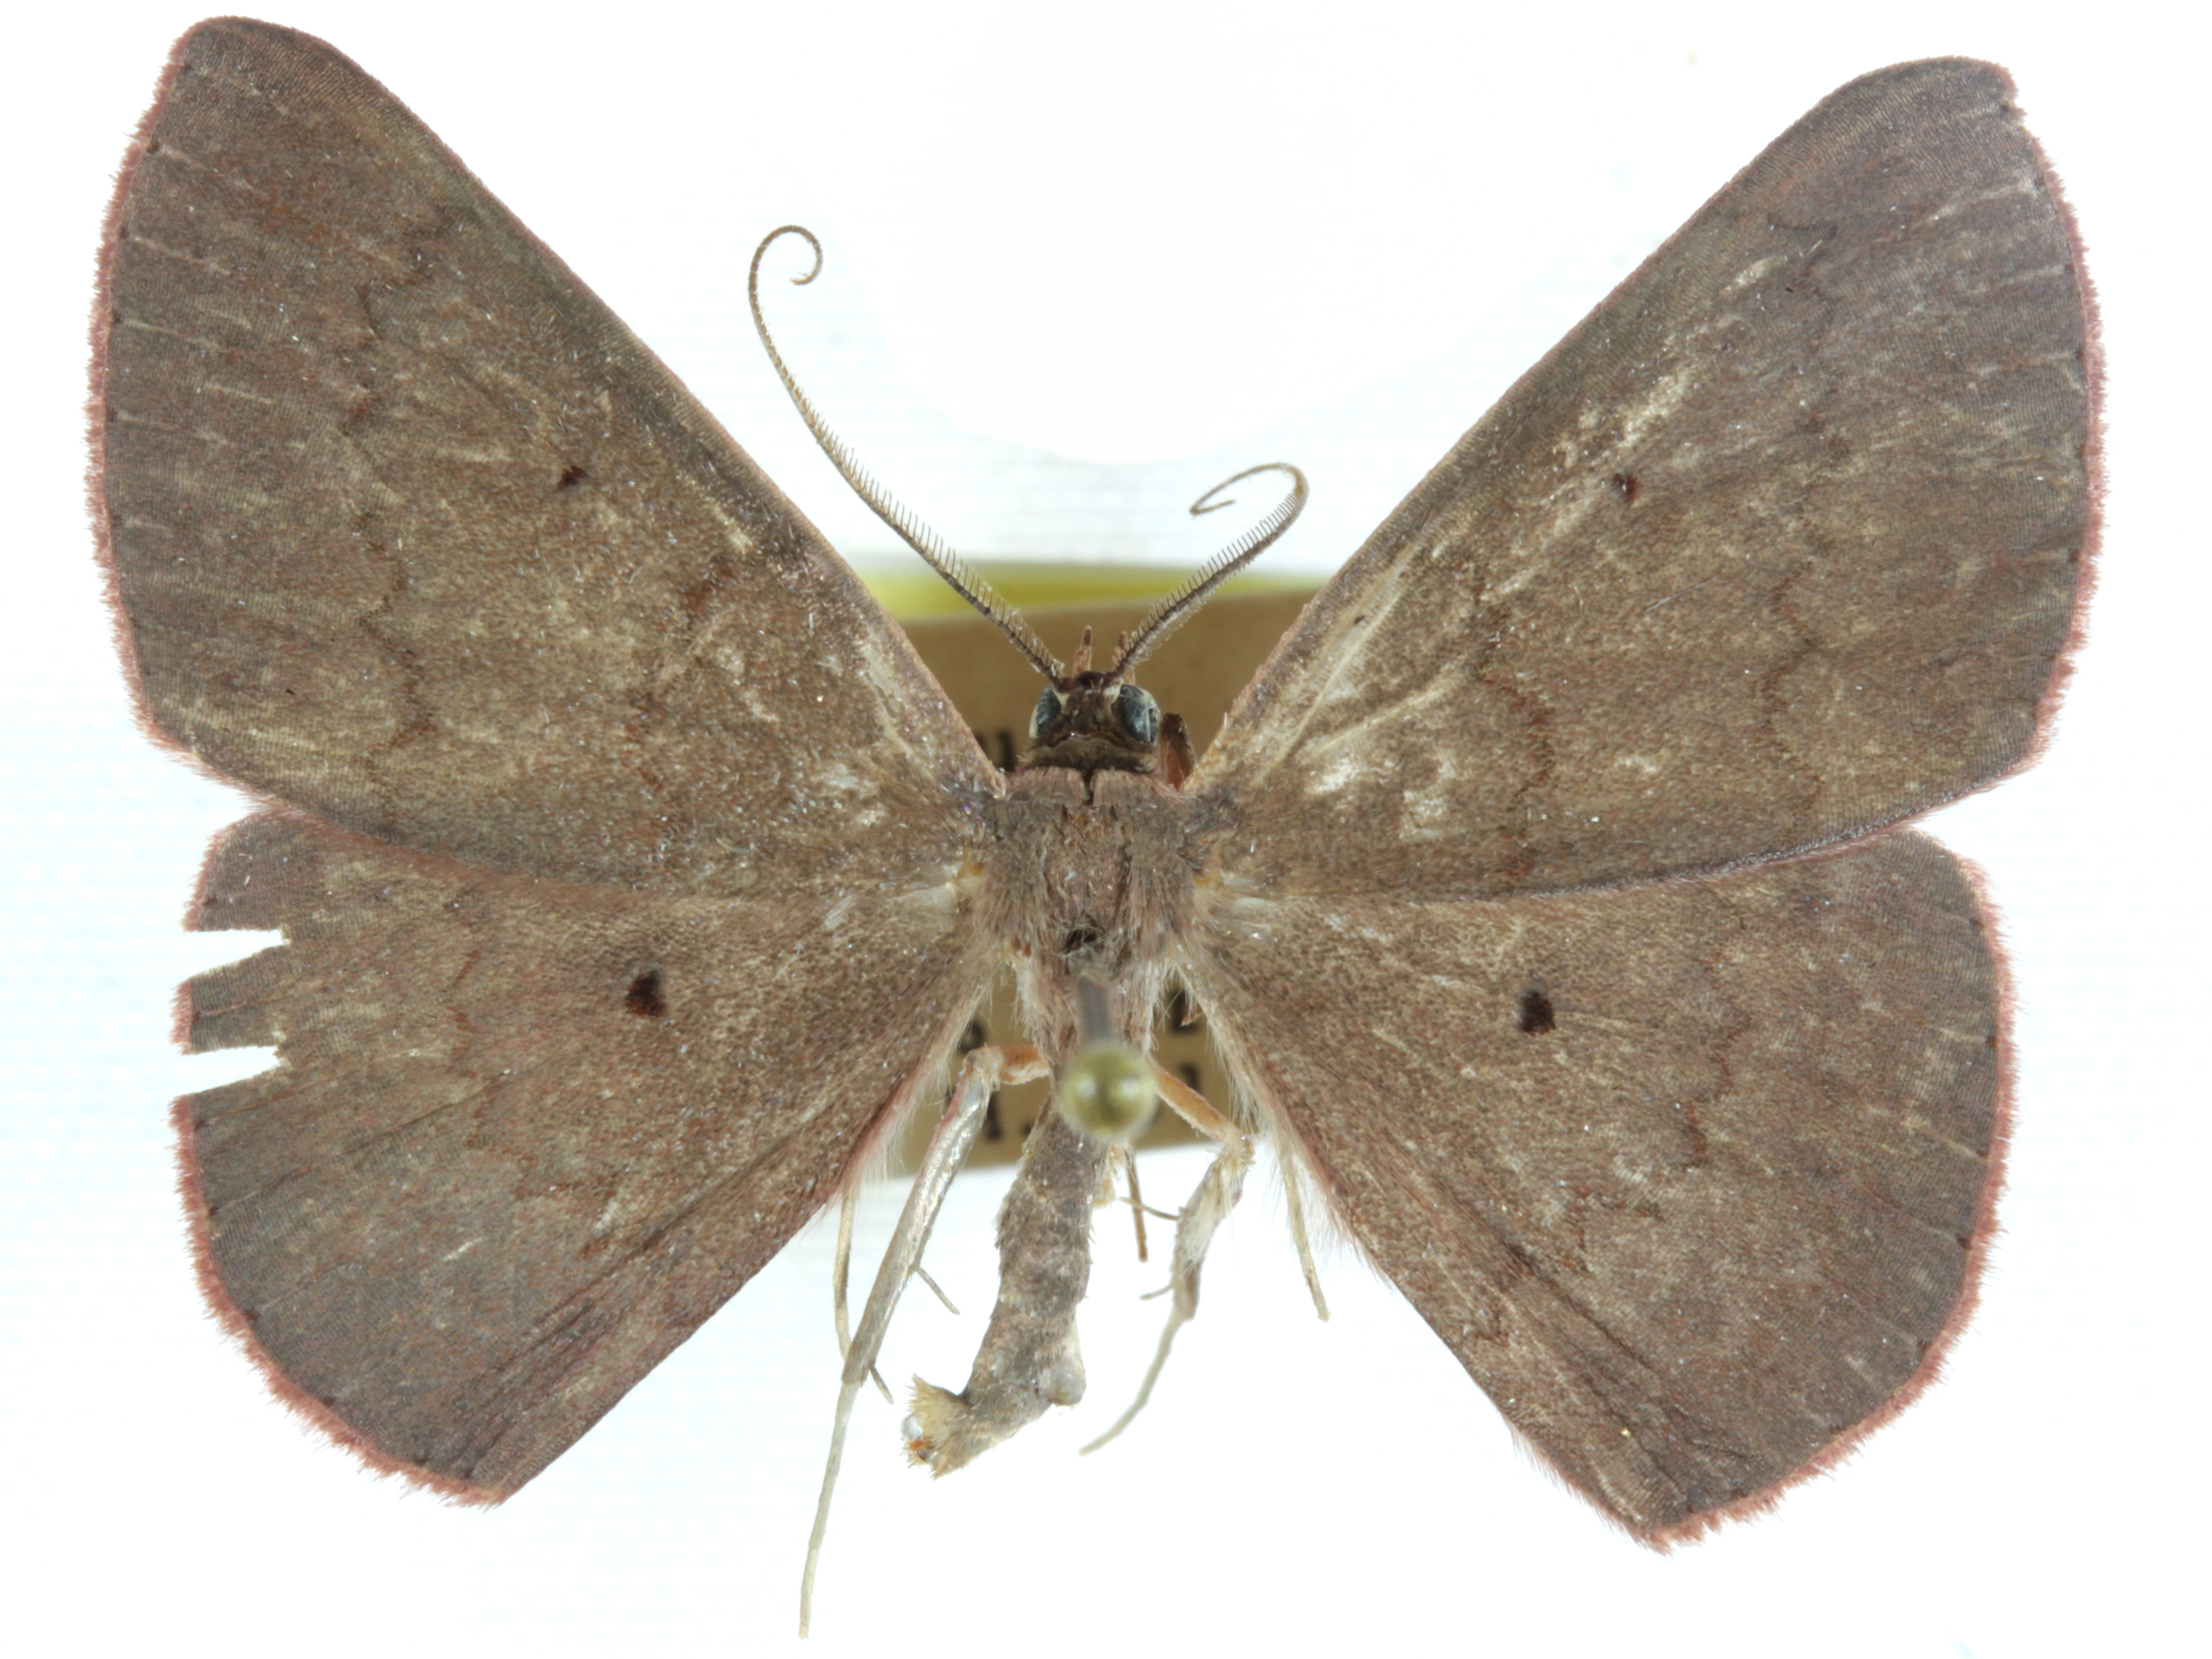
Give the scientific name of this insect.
Entogonia cuprearia
